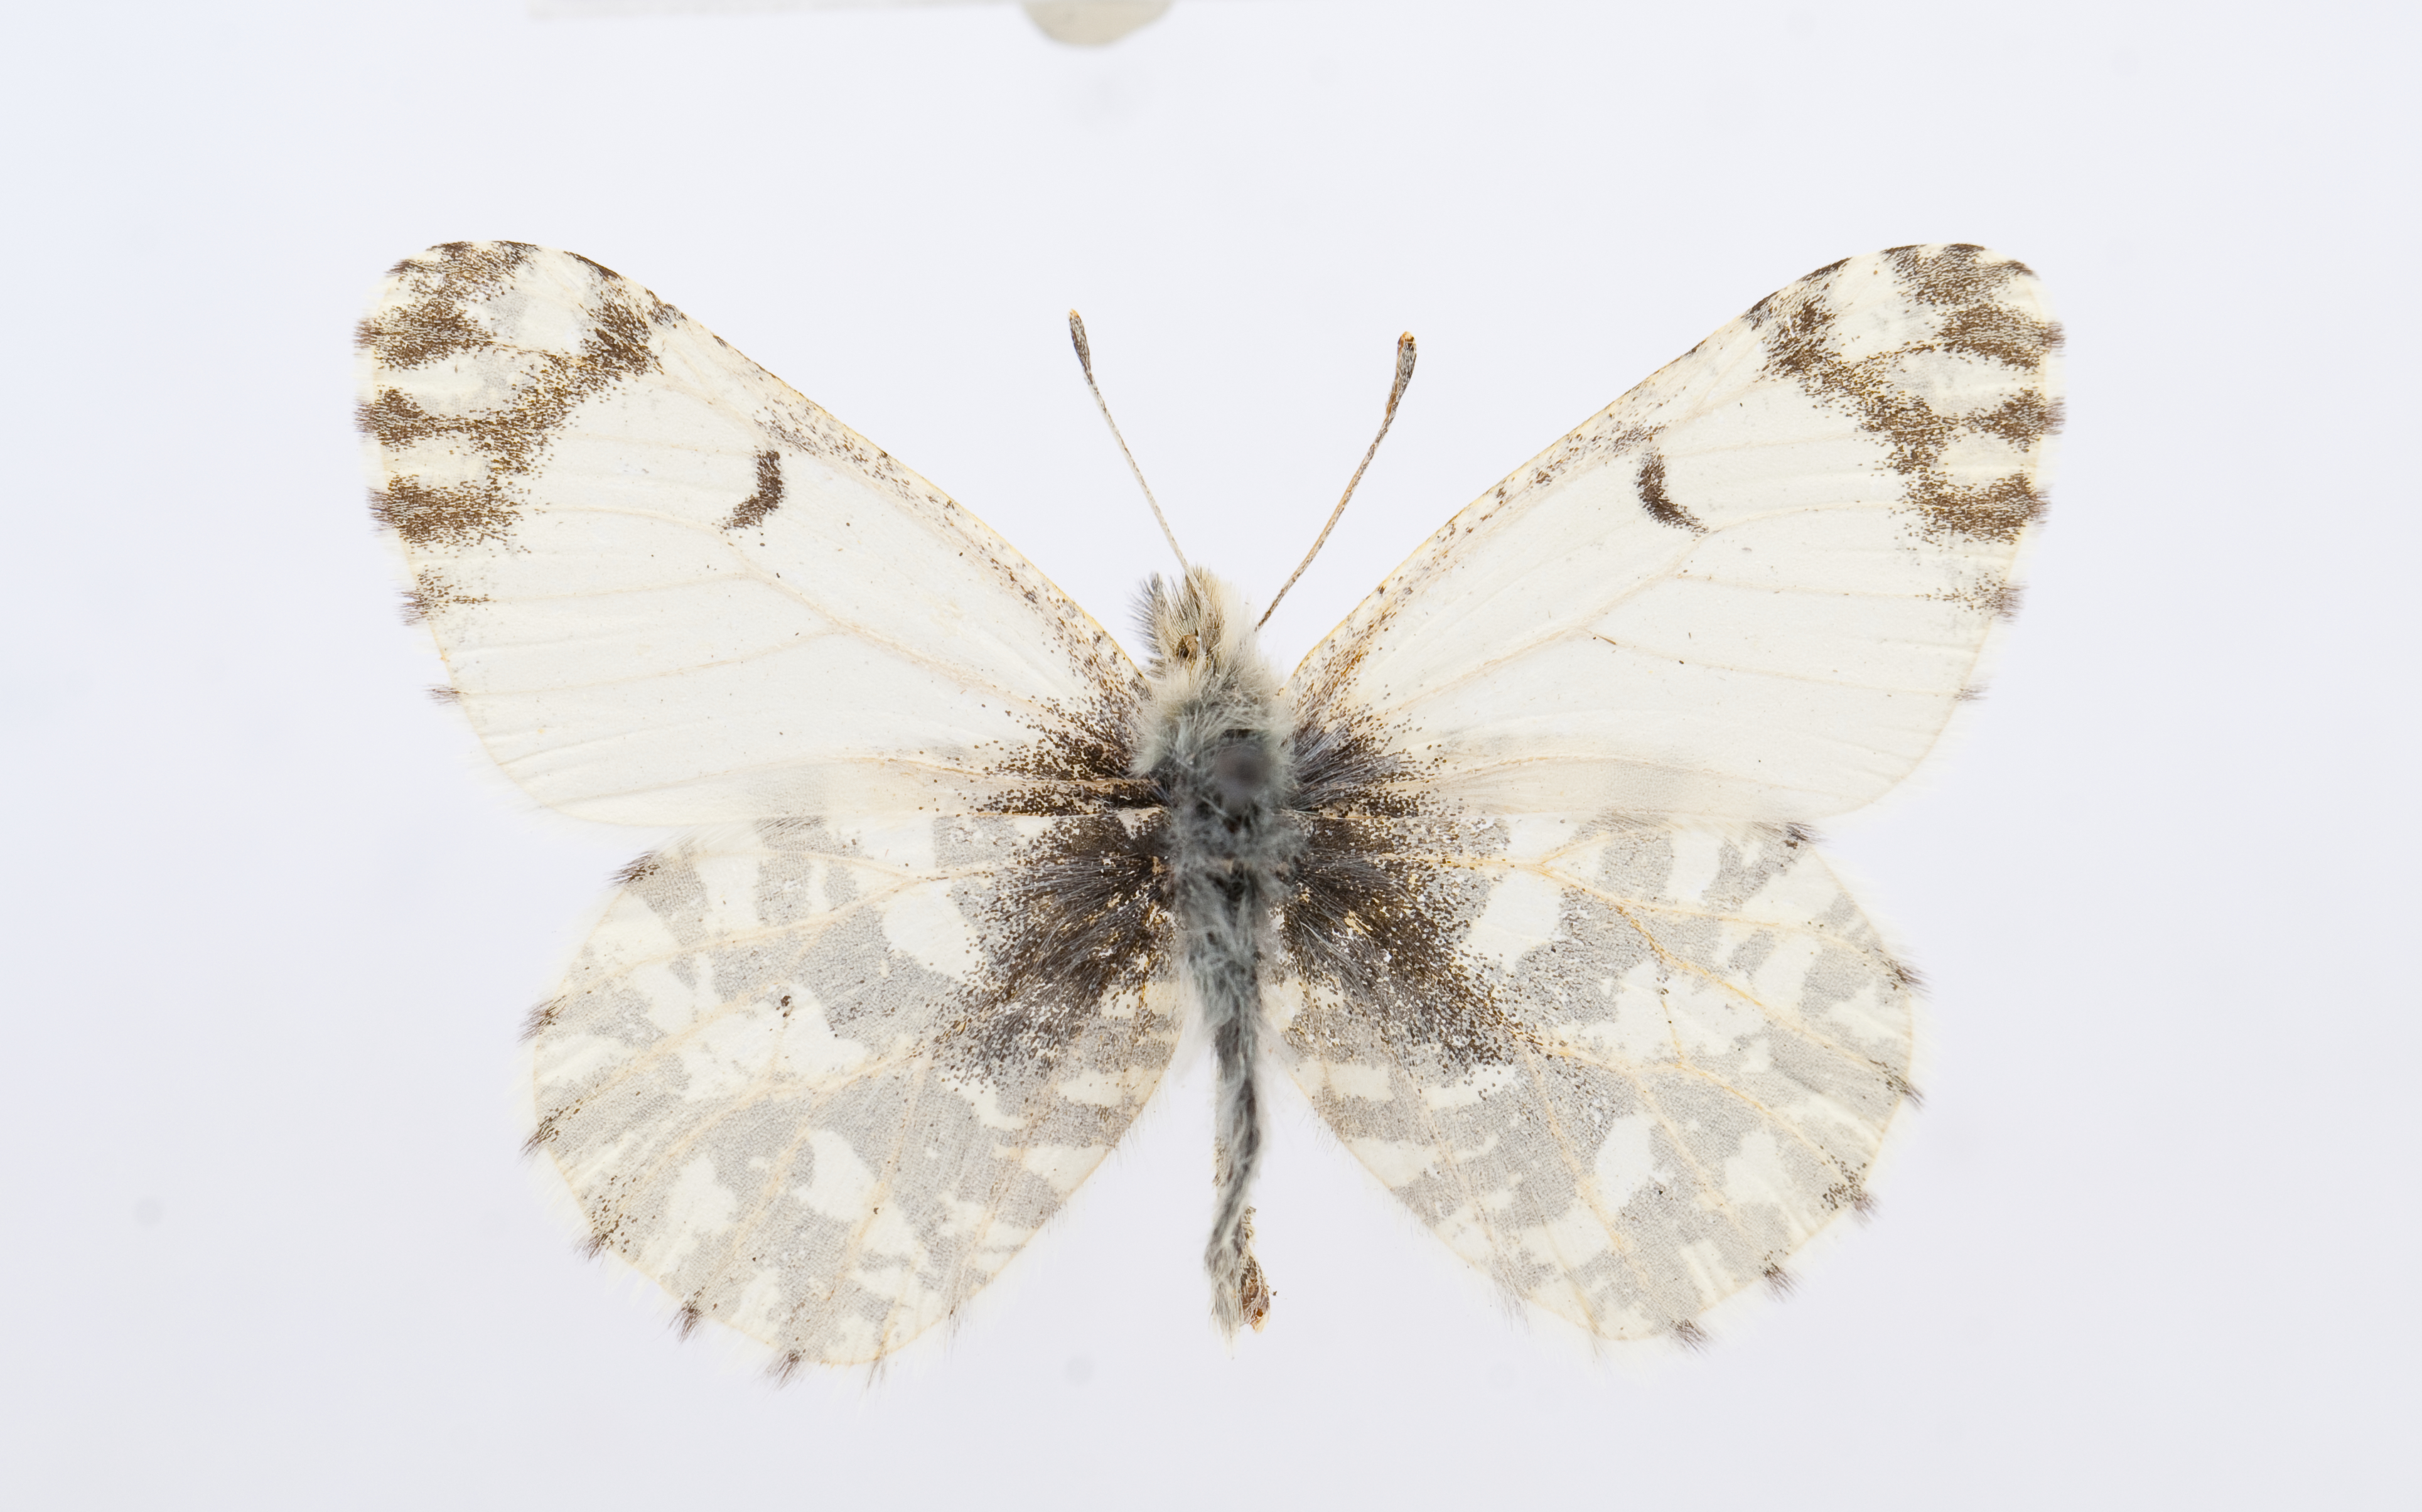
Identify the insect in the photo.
Euchloe cruesa
